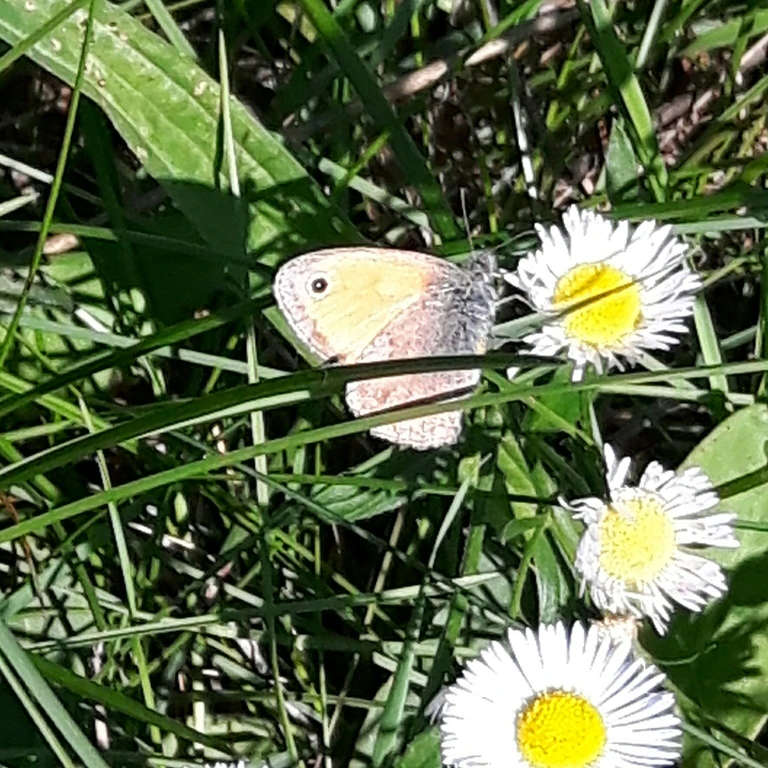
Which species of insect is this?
Coenonympha pamphilus
